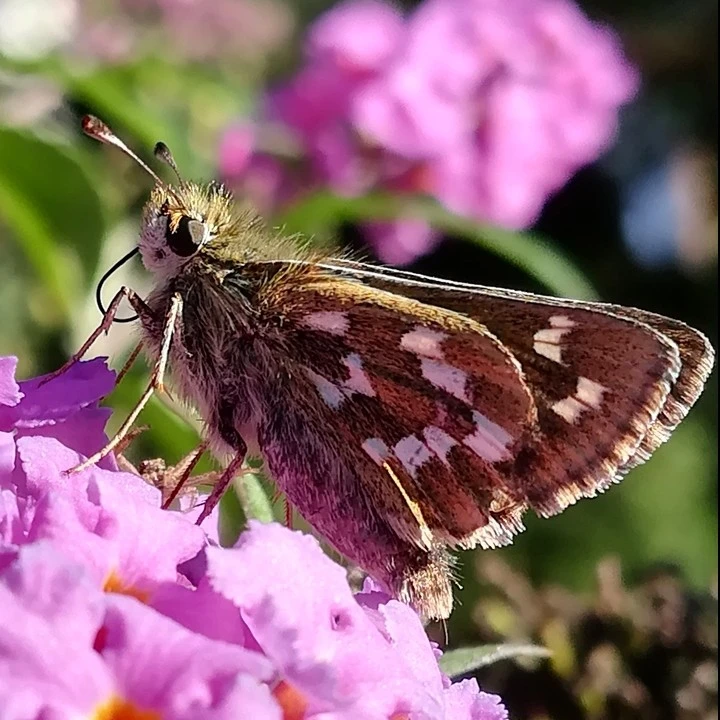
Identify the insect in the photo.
Hesperia comma
